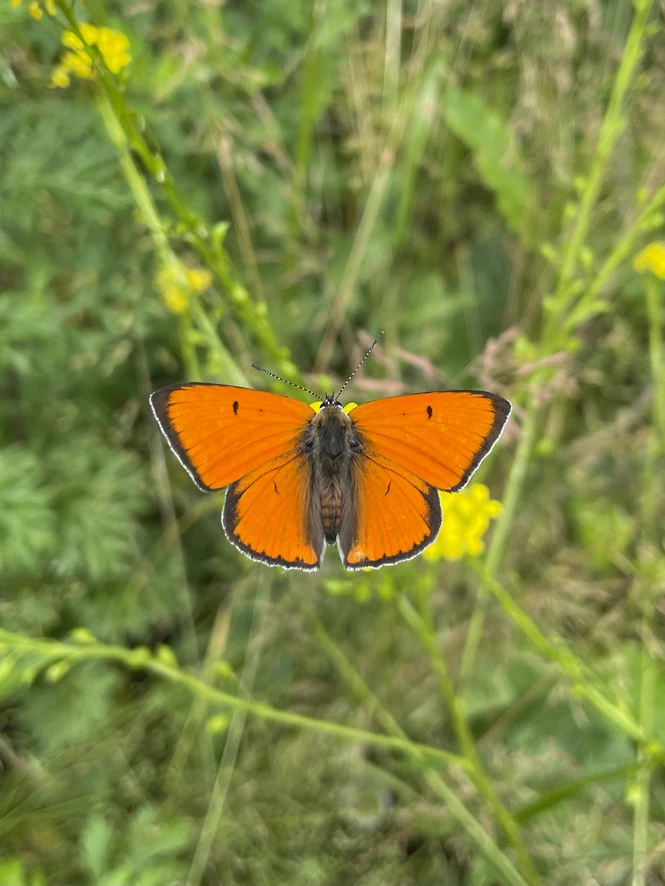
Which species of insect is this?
Lycaena dispar
